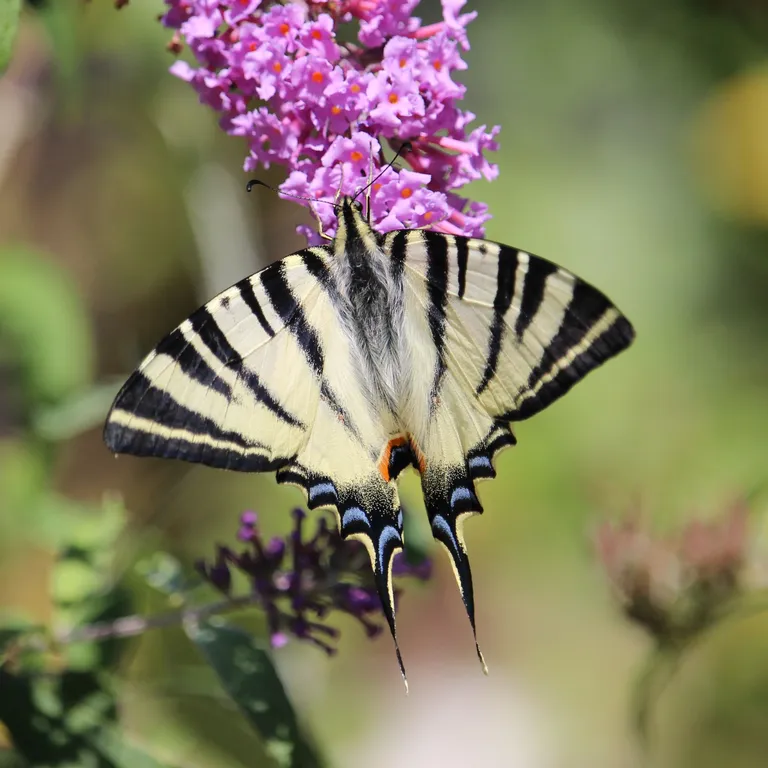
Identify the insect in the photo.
Iphiclides podalirius
